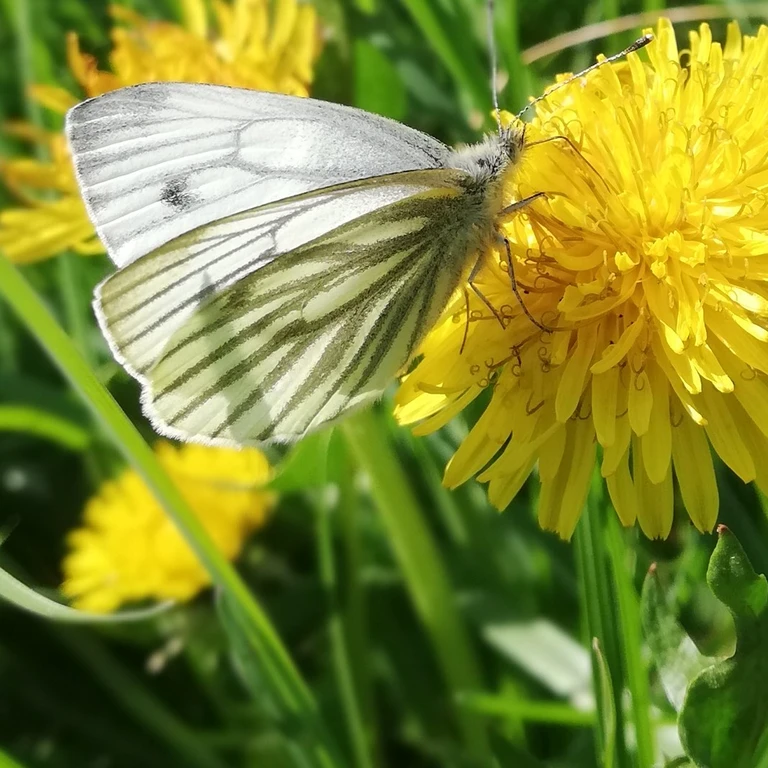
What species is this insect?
Pieris napi
